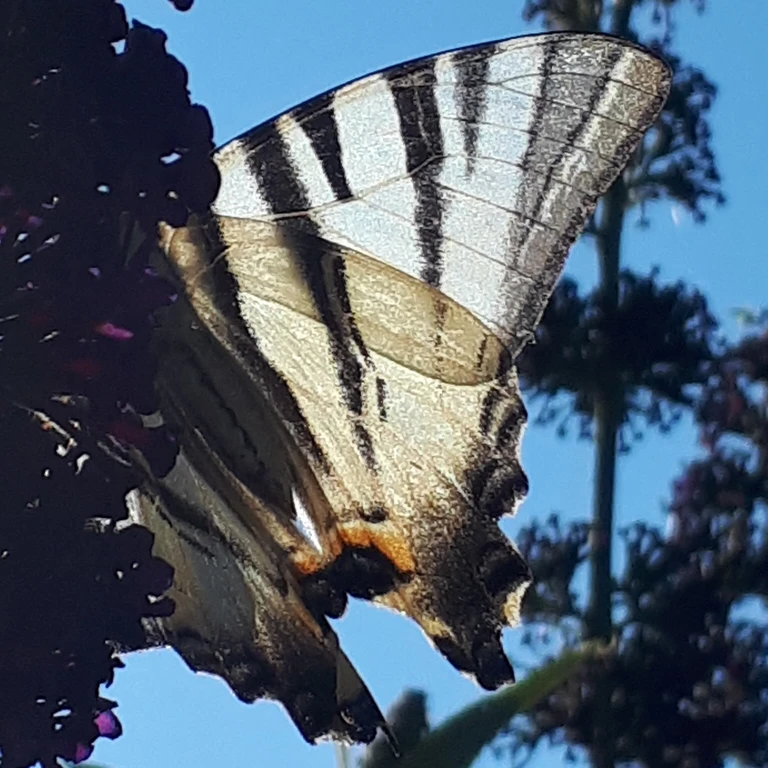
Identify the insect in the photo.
Iphiclides podalirius
